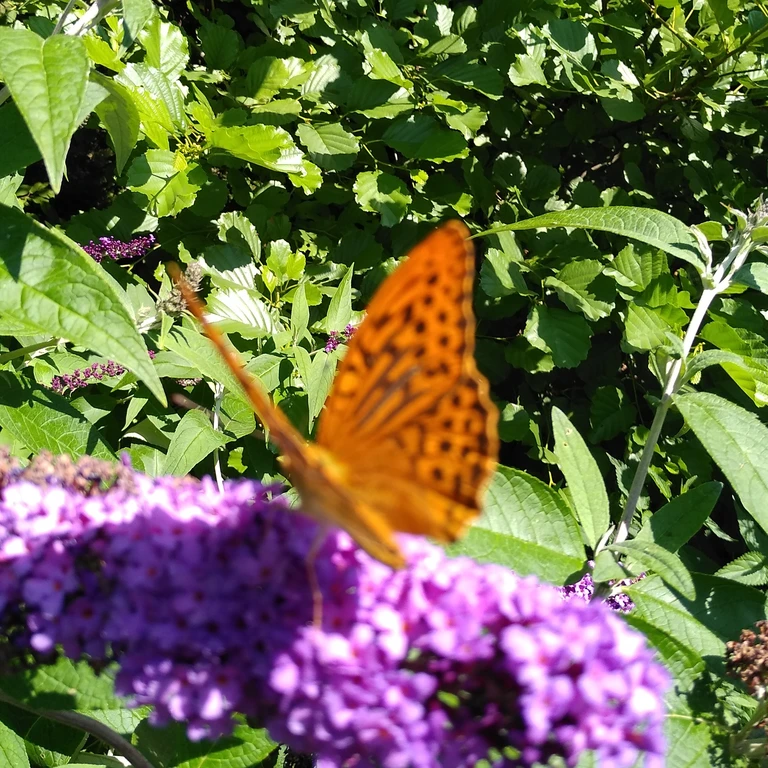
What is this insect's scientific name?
Argynnis paphia
